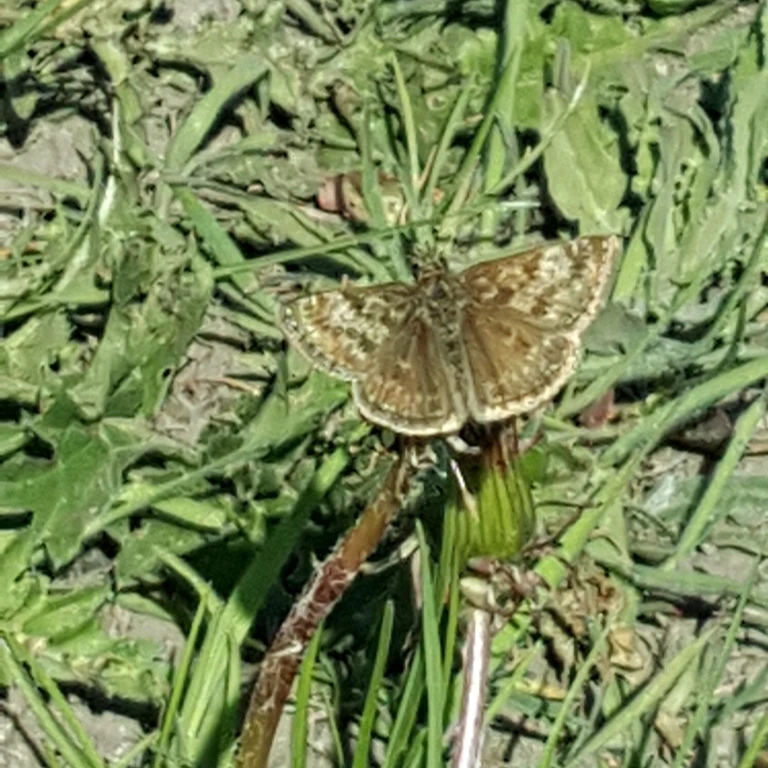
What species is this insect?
Erynnis tages
